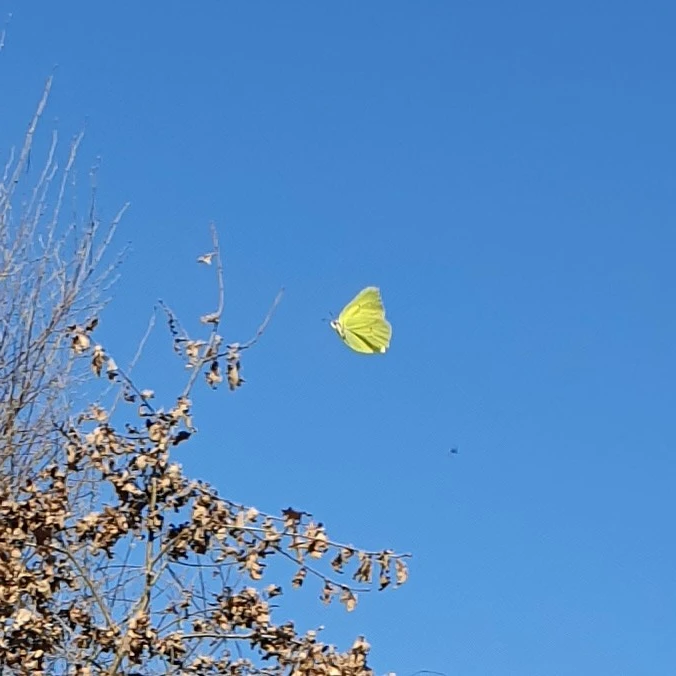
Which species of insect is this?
Gonepteryx rhamni
